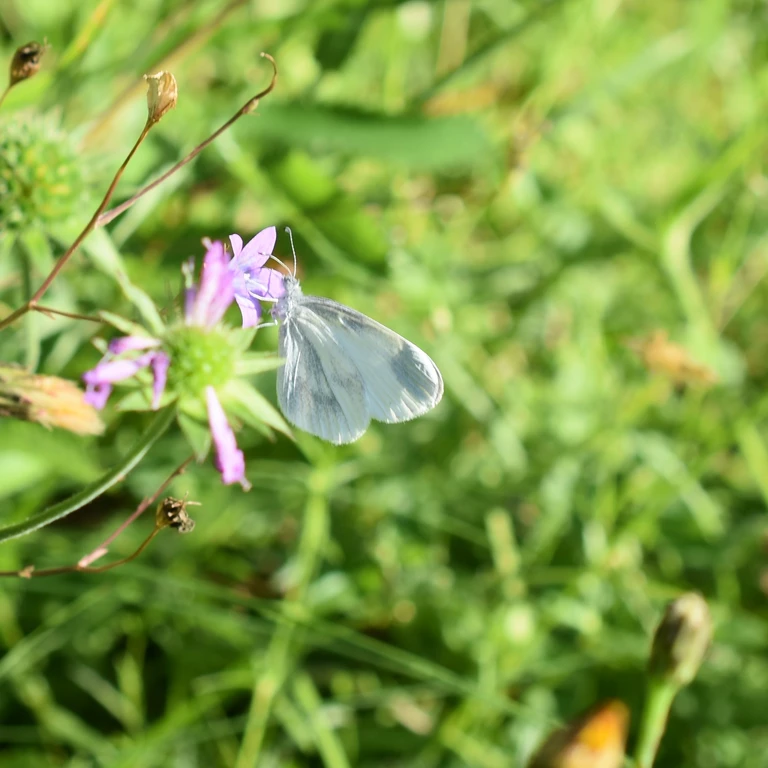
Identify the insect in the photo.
Leptidea sinapis/juvernica
